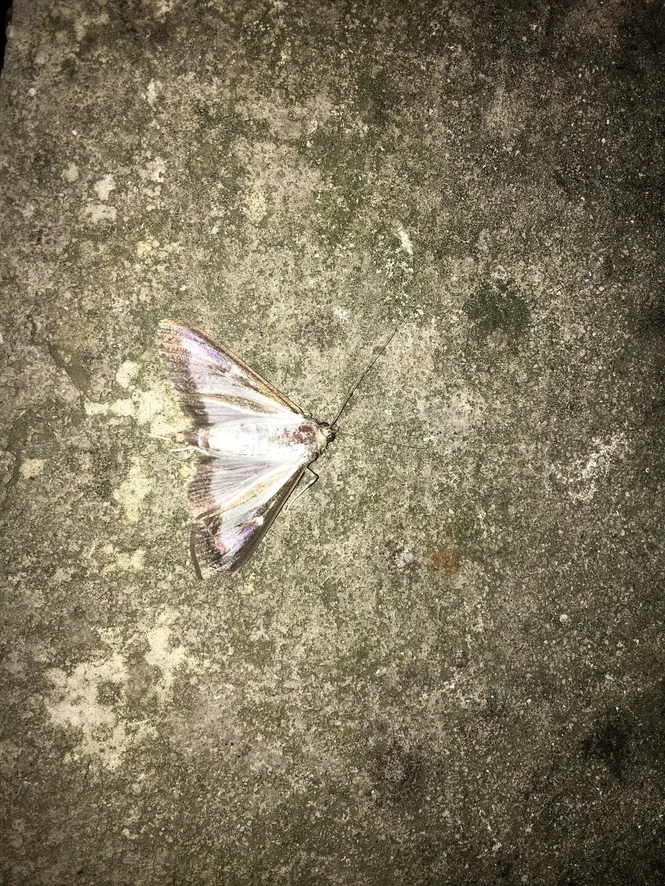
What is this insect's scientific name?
Cydalima perspectalis
